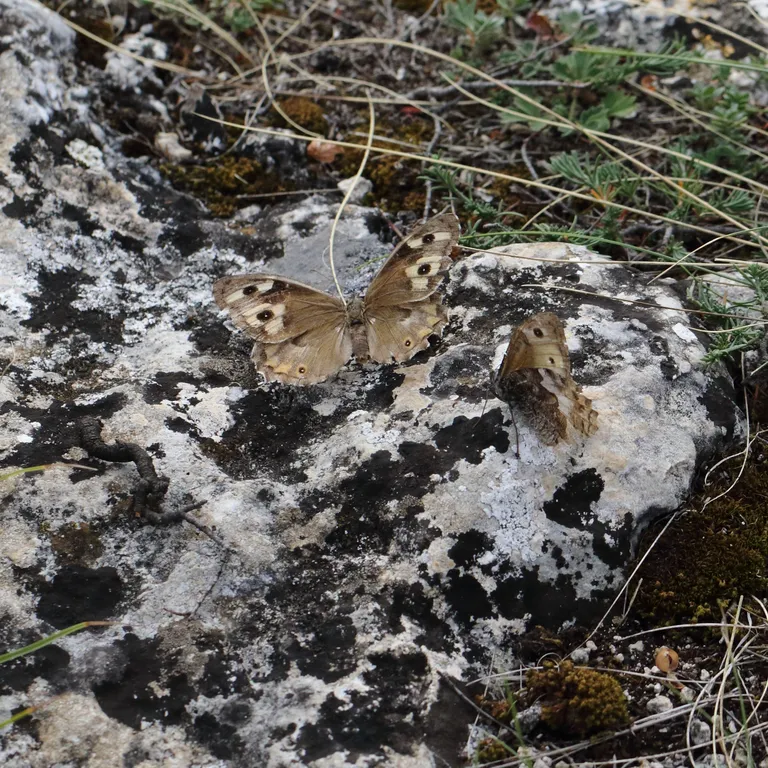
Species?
Hipparchia semele
